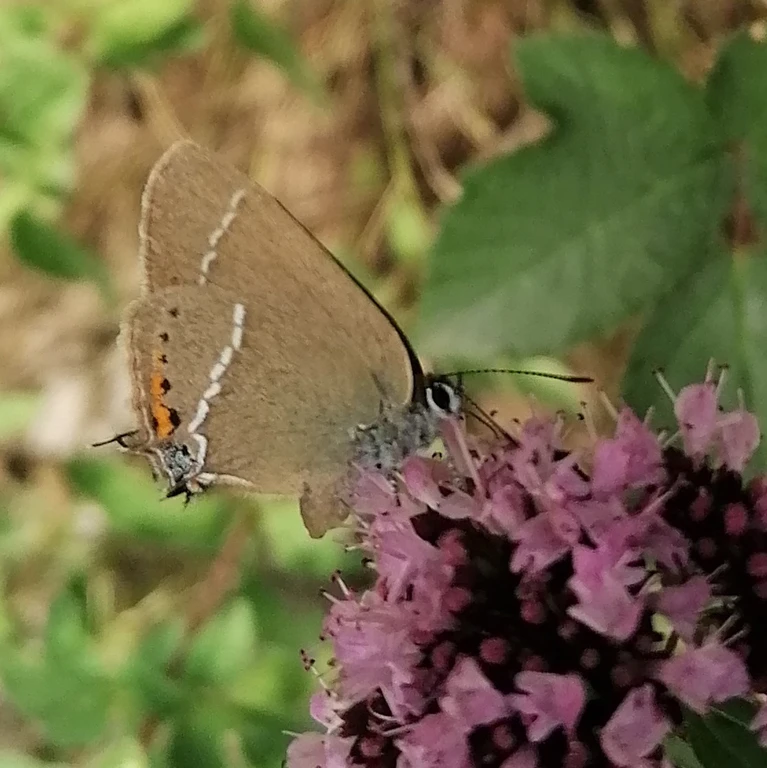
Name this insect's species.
Satyrium spini (also Tuttiola spini)
